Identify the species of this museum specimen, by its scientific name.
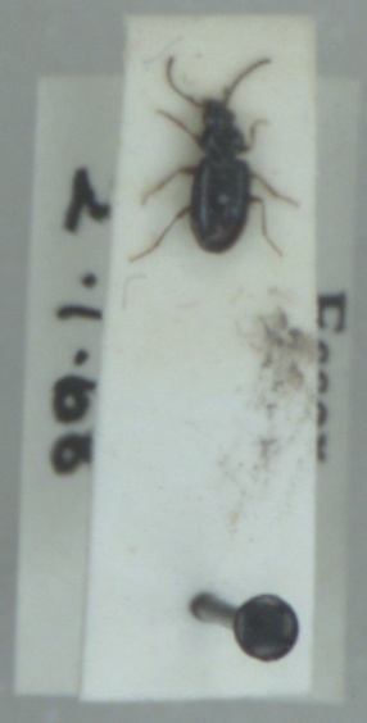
Bembidion guttula
